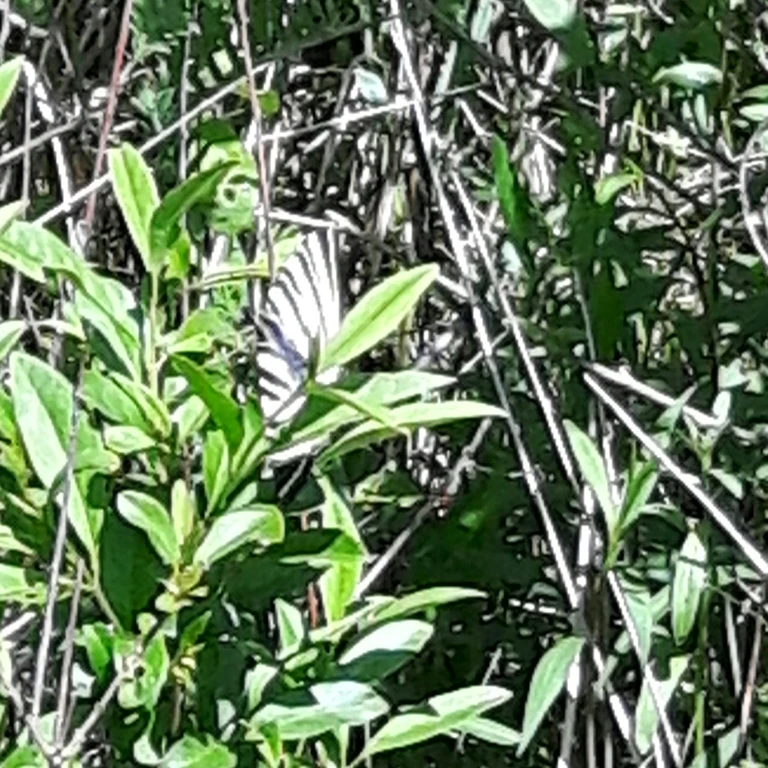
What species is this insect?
Iphiclides podalirius
